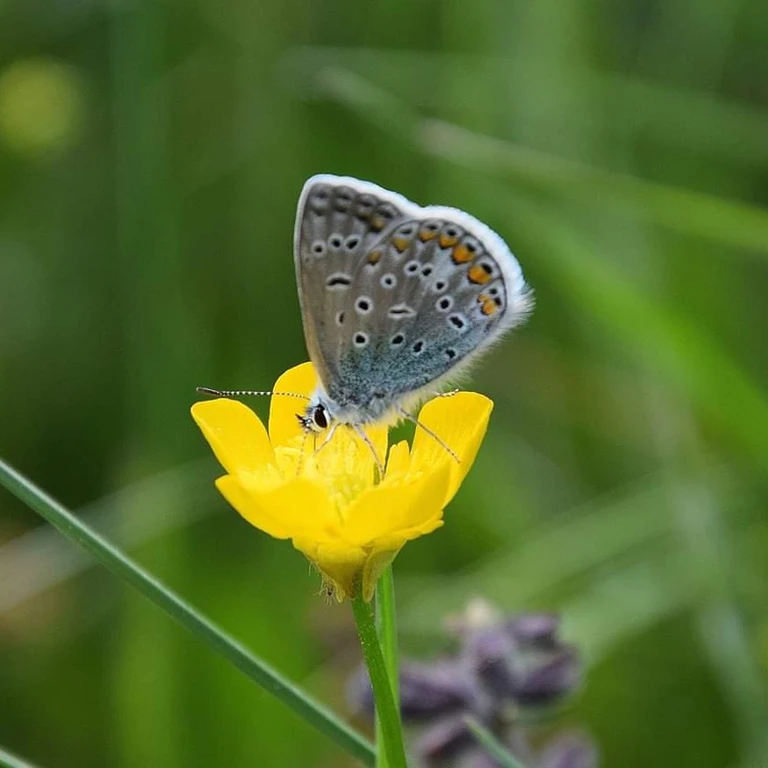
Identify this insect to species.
Polyommatus icarus
